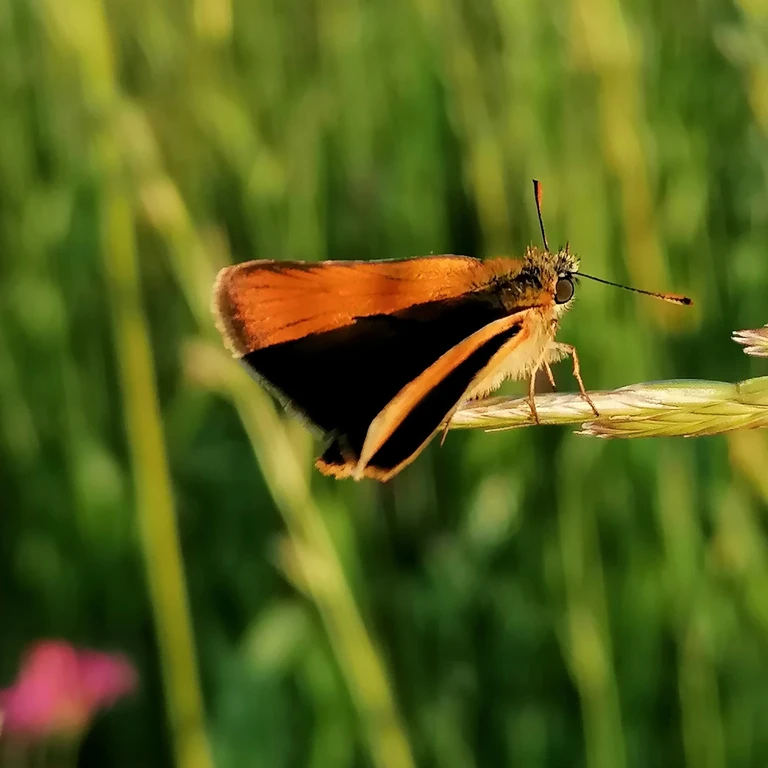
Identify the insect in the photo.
Thymelicus sylvestris
